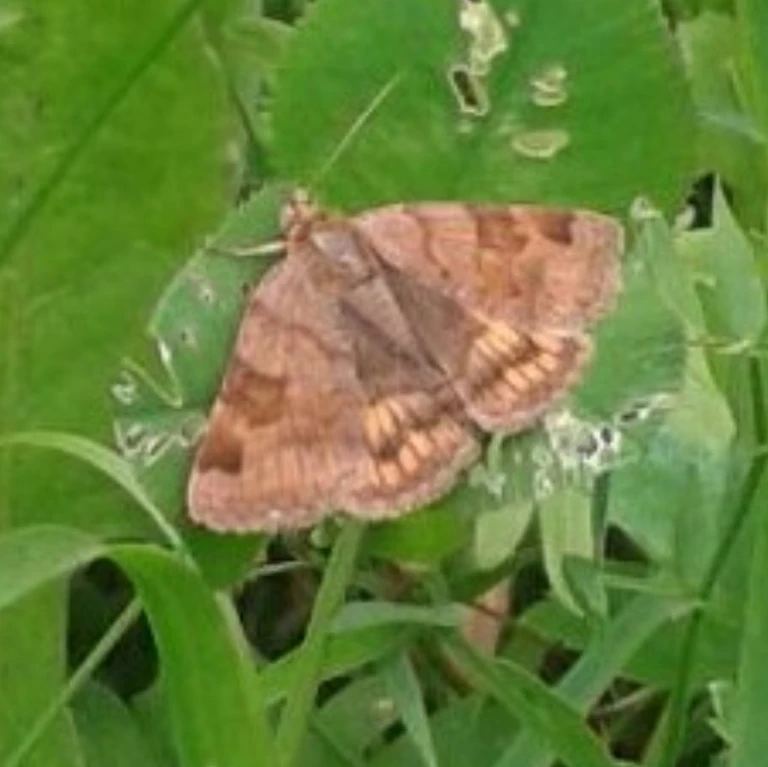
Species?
Euclidia glyphica
